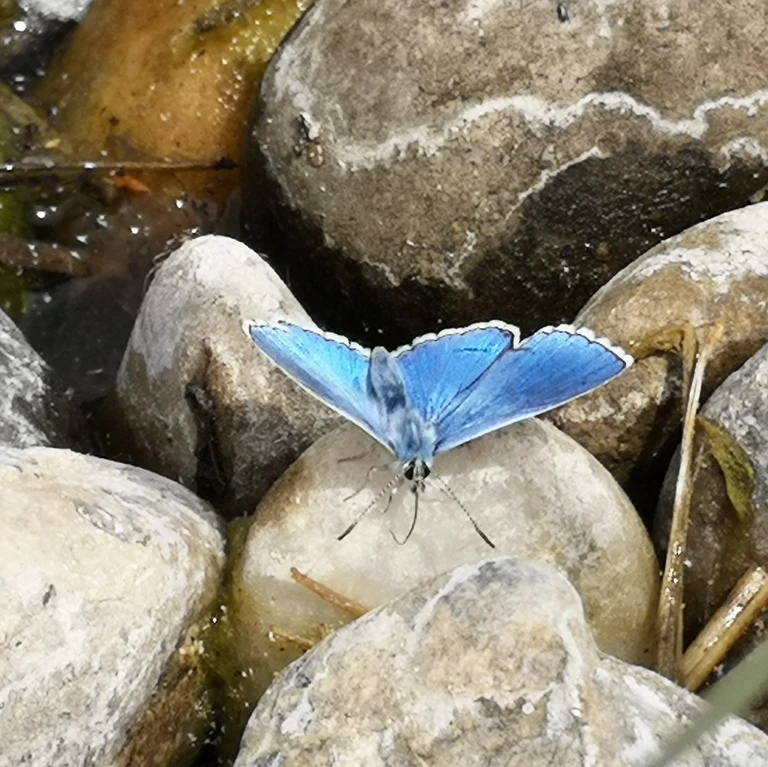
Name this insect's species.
Lysandra bellargus
